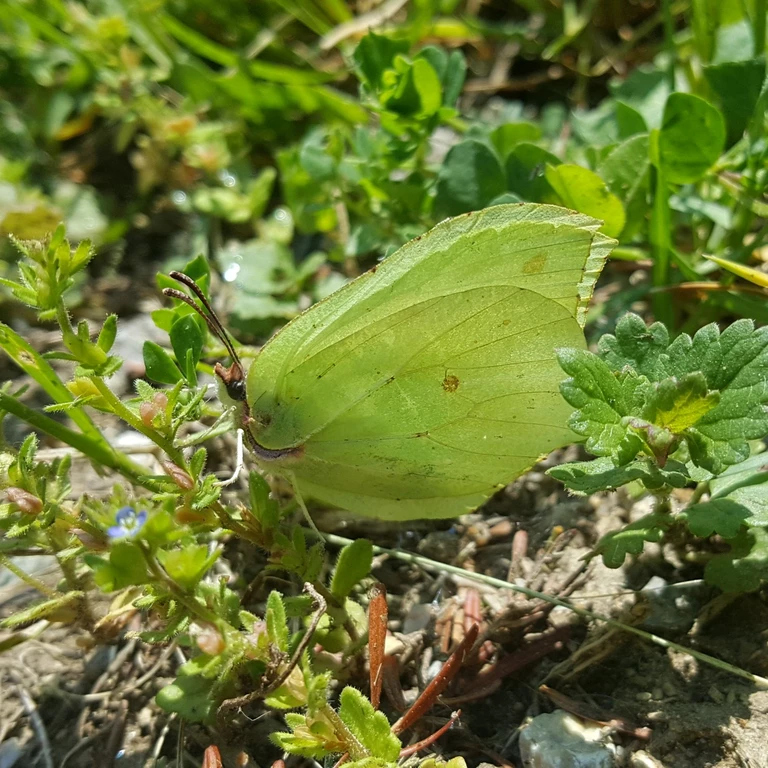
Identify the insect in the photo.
Gonepteryx rhamni
